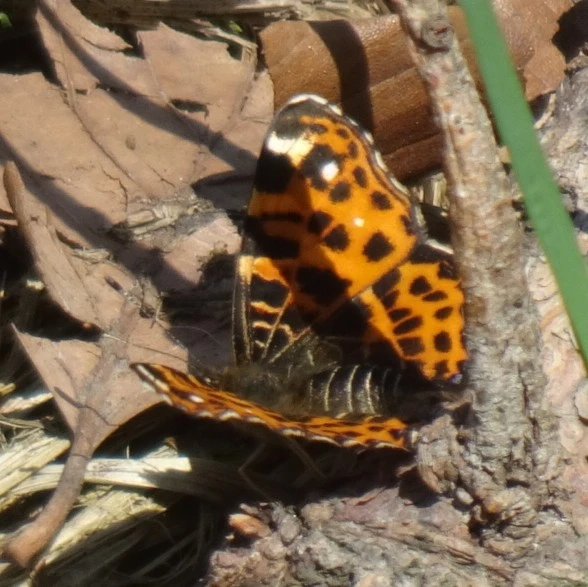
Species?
Araschnia levana
